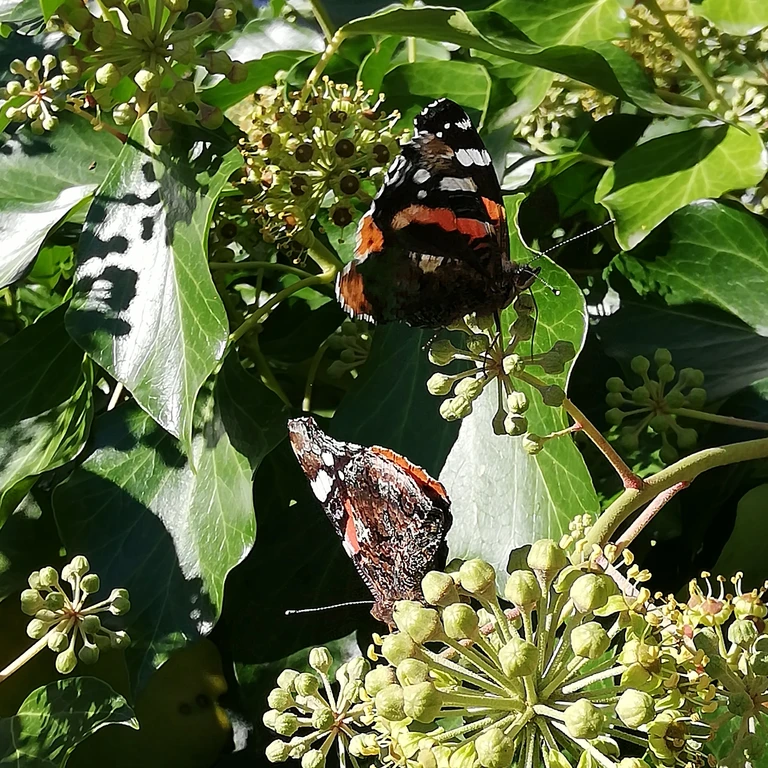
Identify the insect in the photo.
Vanessa atalanta
